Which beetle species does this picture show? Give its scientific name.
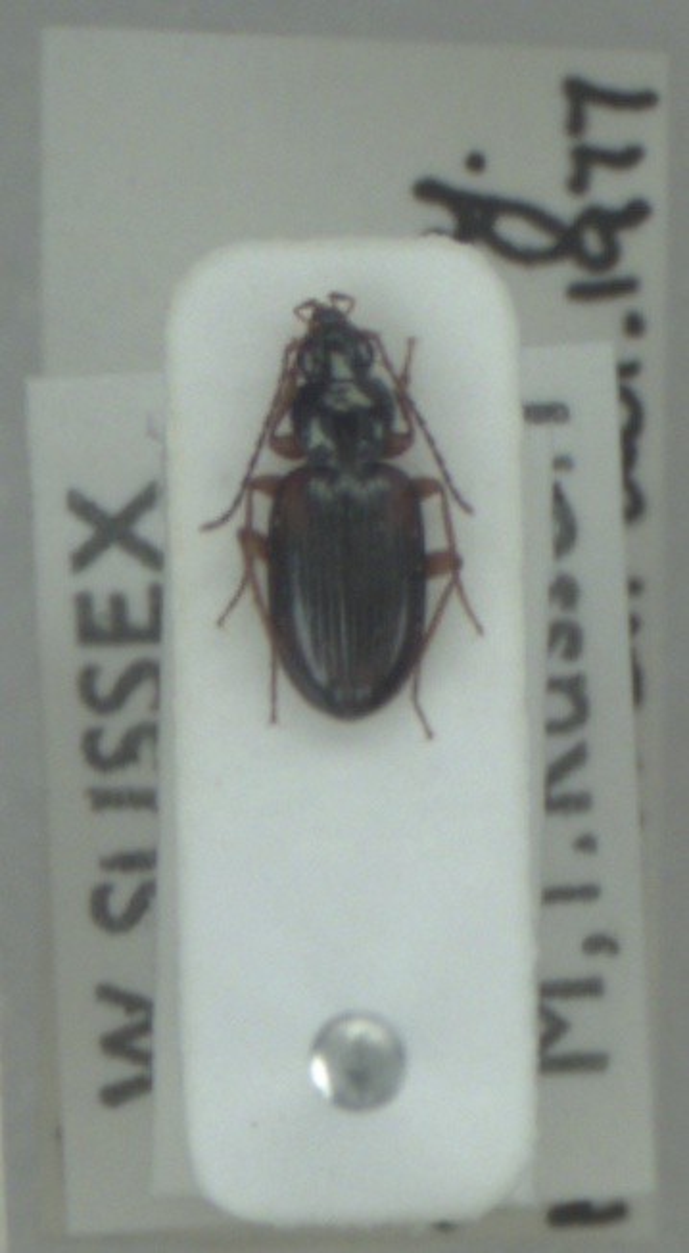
Bembidion tetracolum
